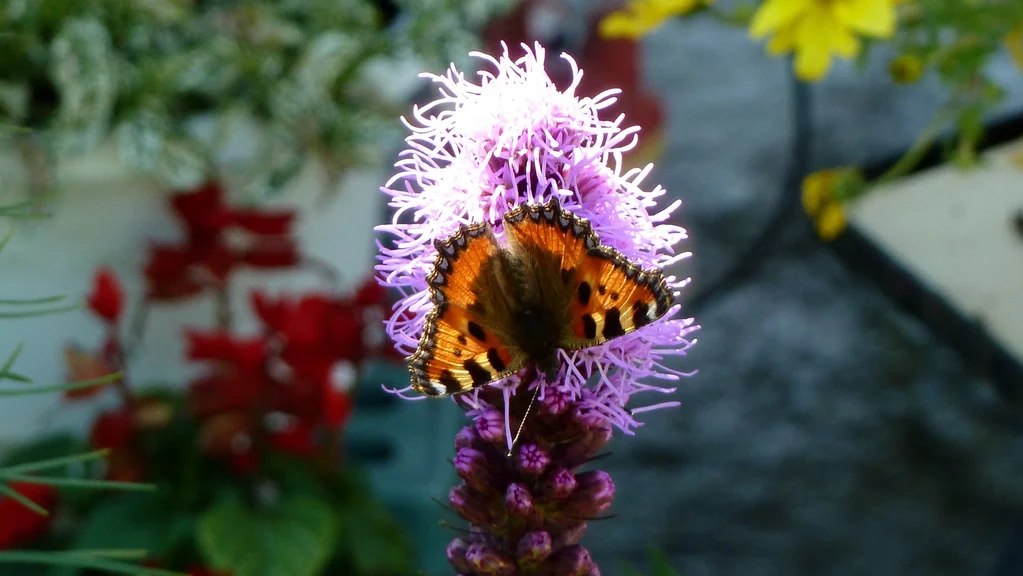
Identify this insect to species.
Aglais urticae
